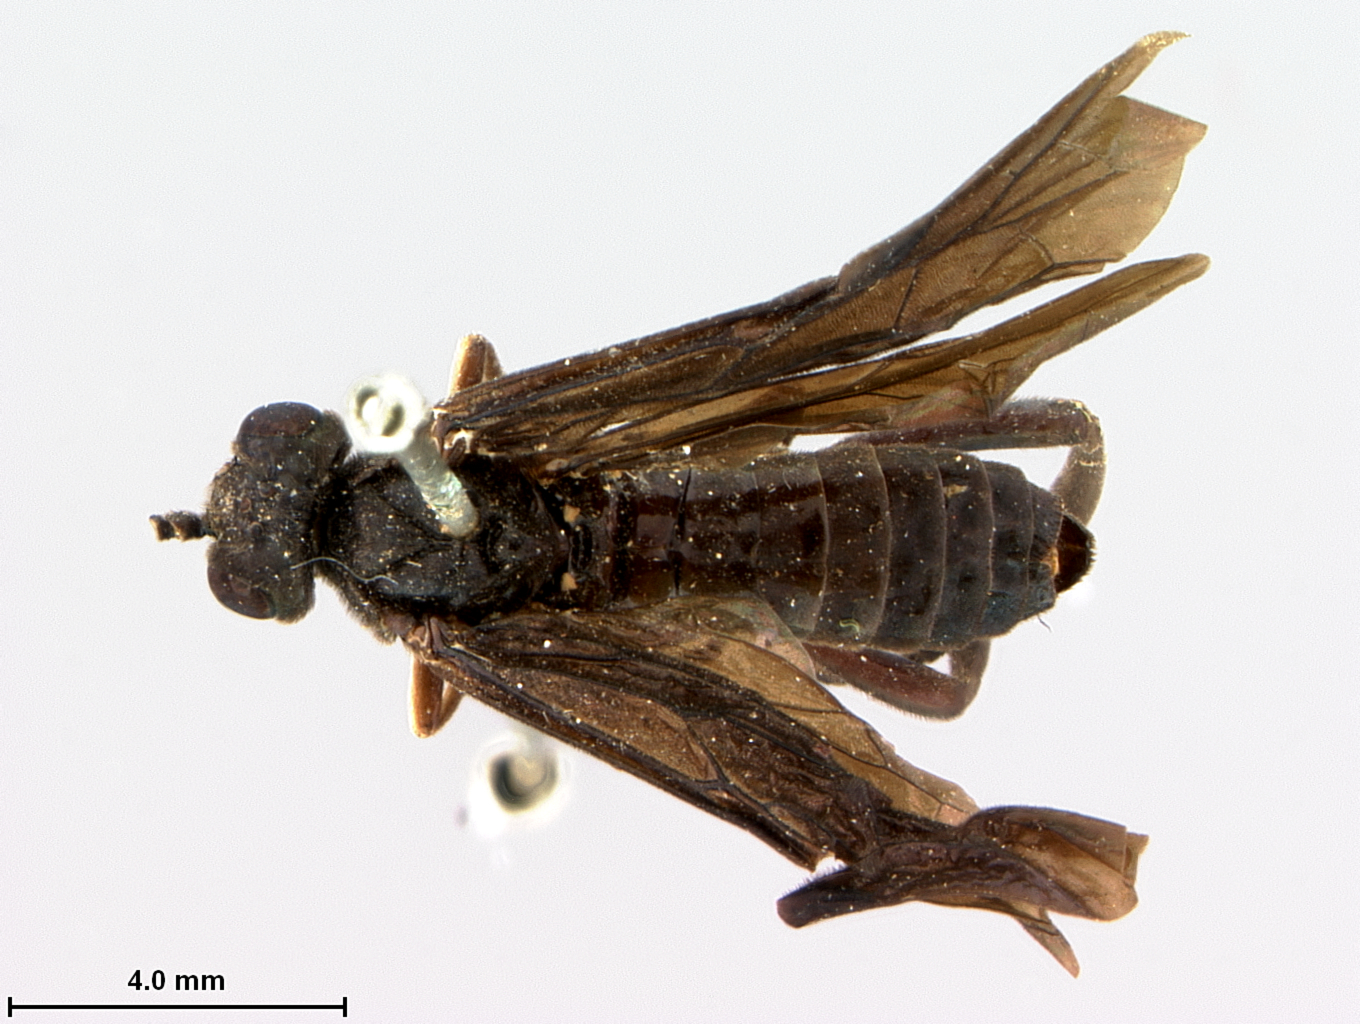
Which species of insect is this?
Zalagium clypeatum
